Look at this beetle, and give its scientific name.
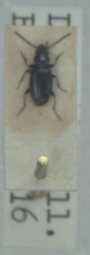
Bembidion minimum
